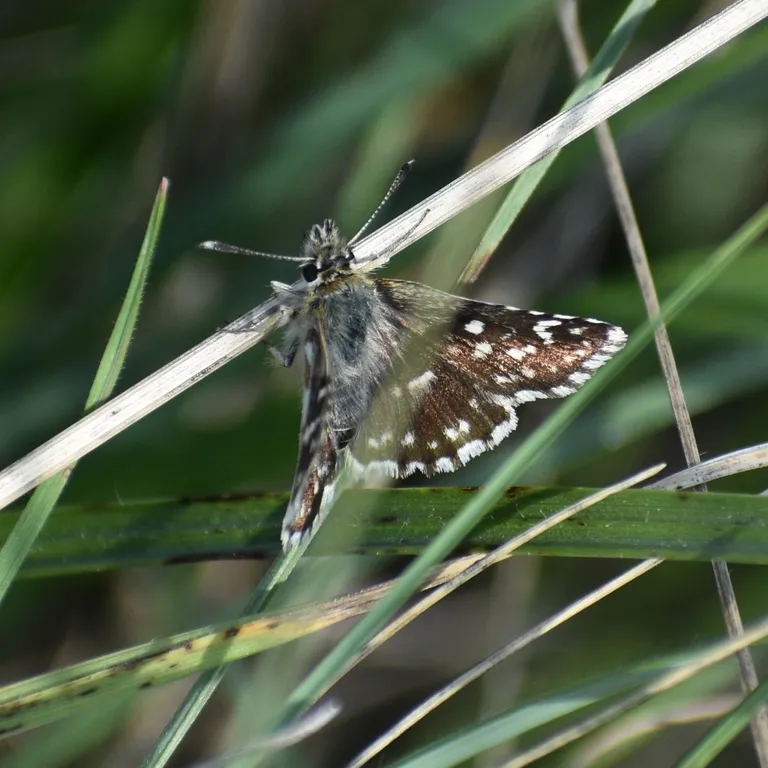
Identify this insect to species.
Spialia sertorius
